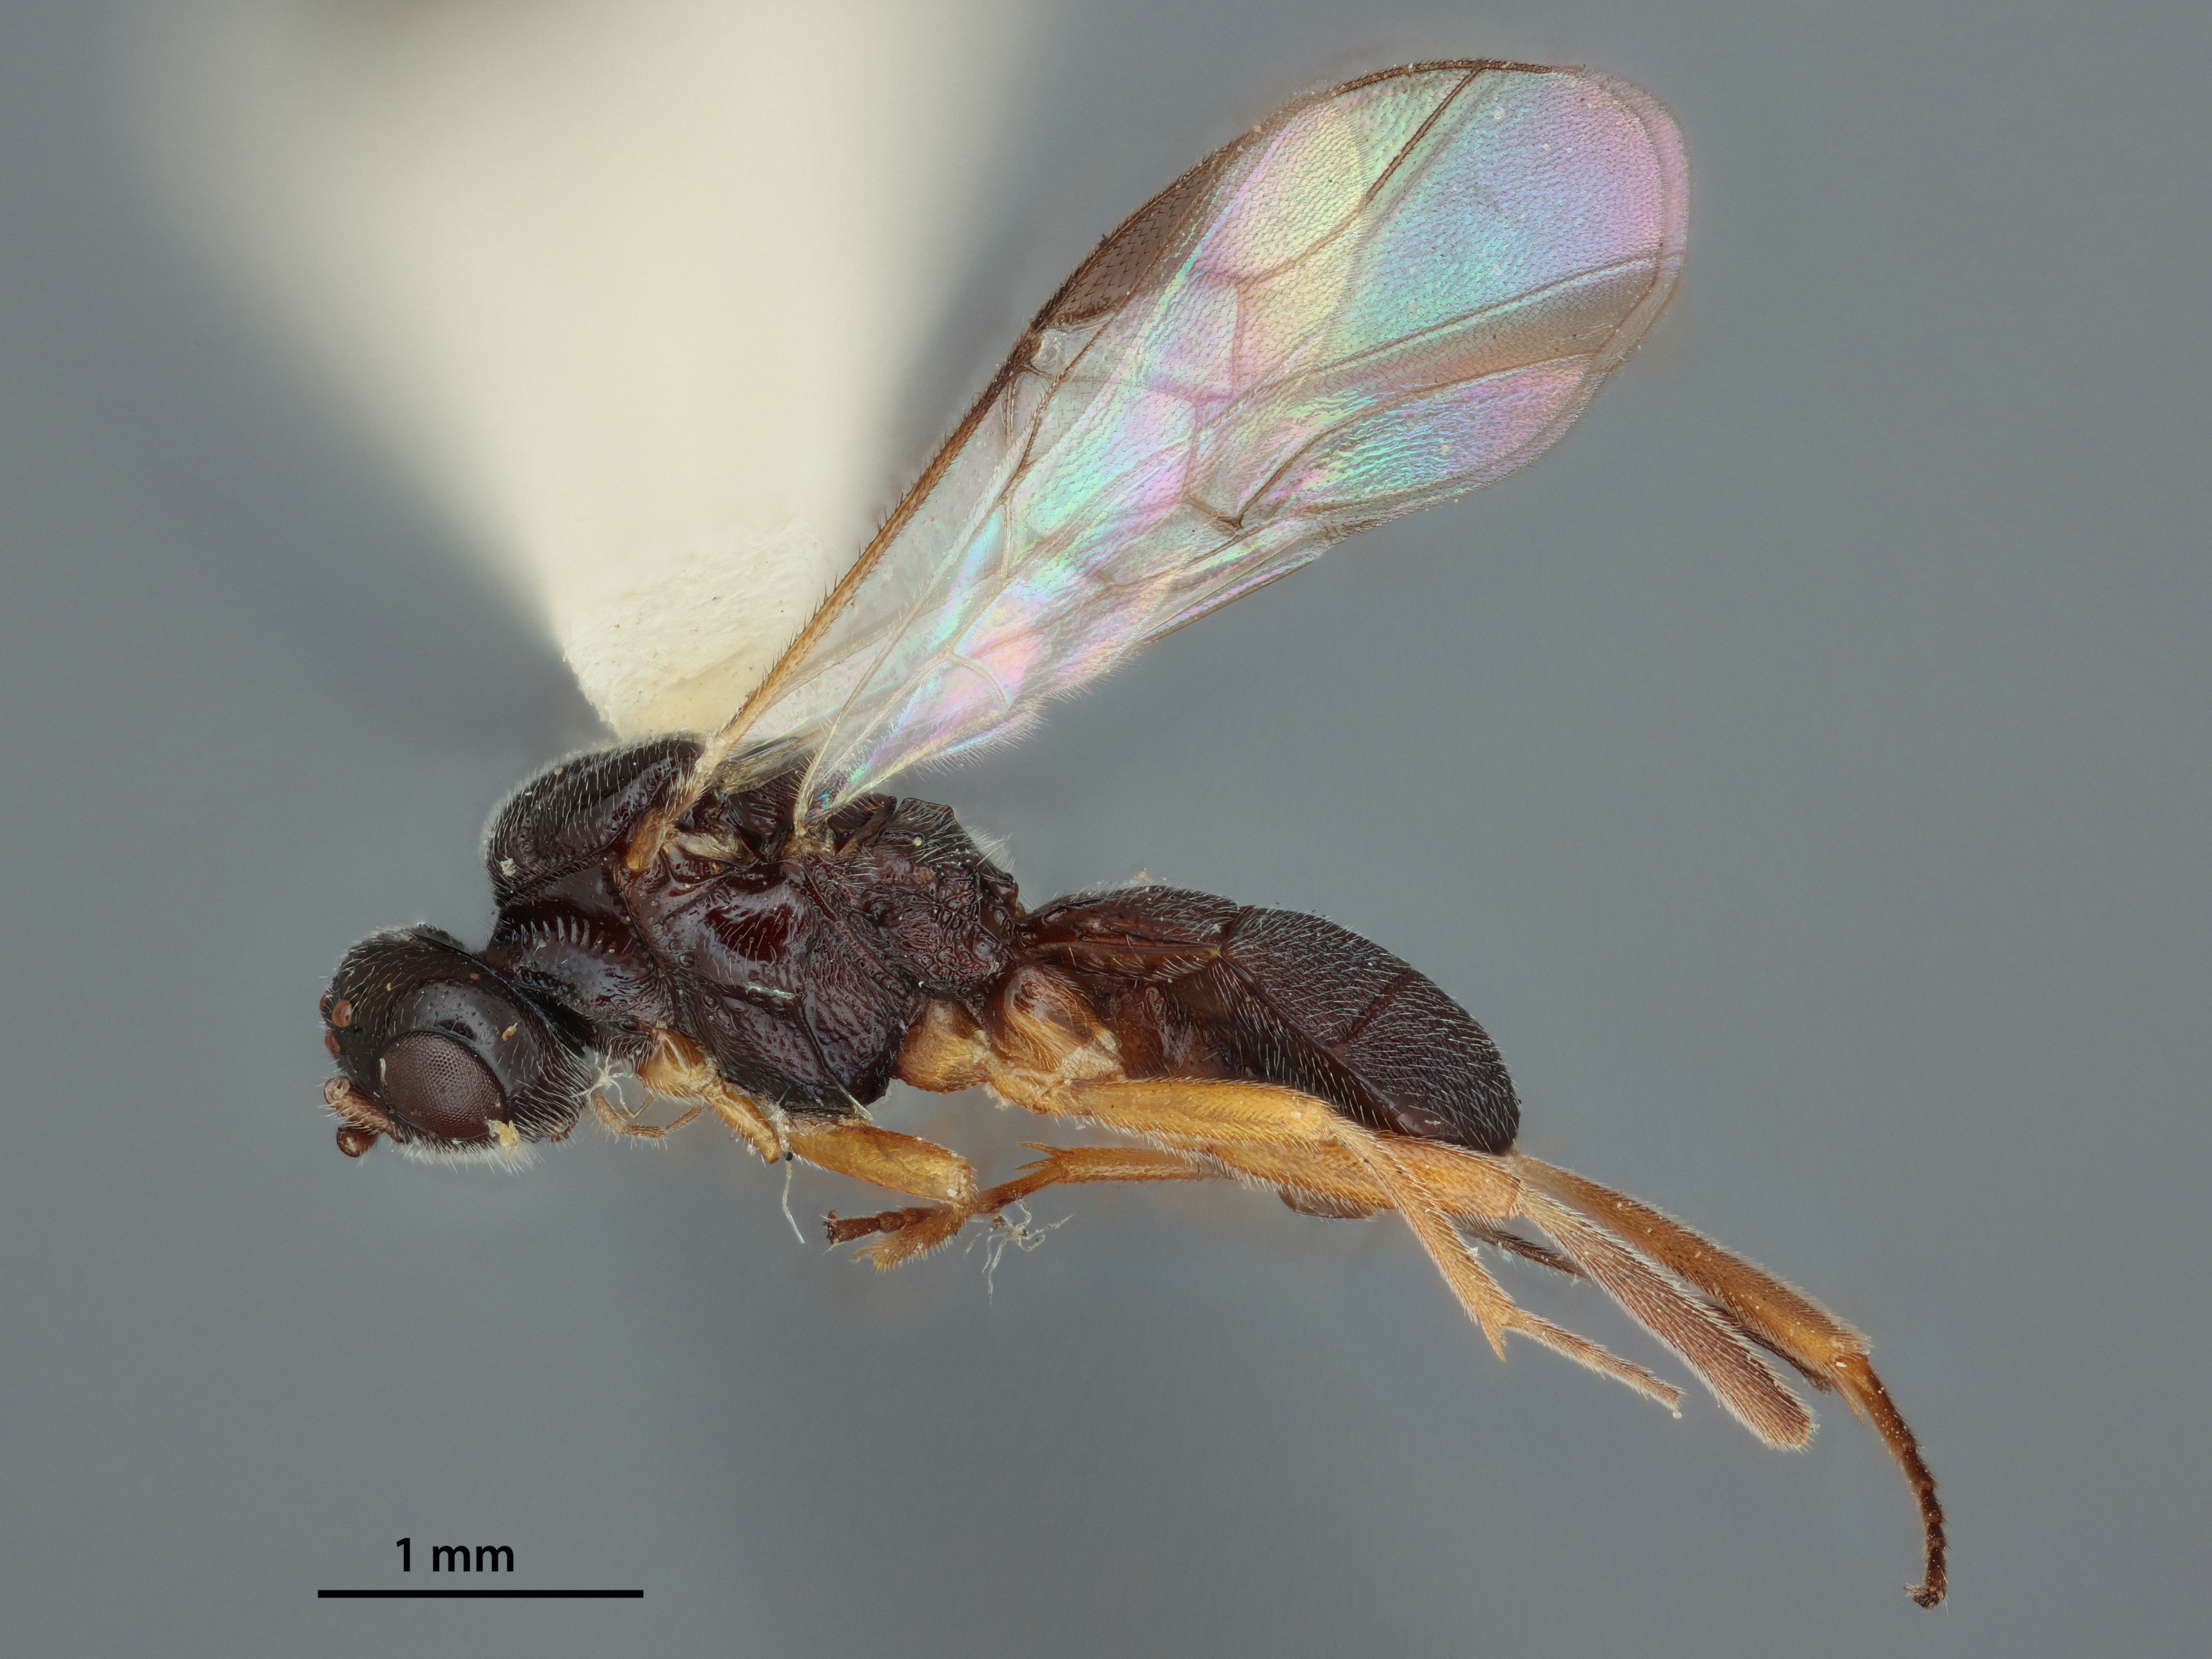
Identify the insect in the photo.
Aliolus tridentatus
